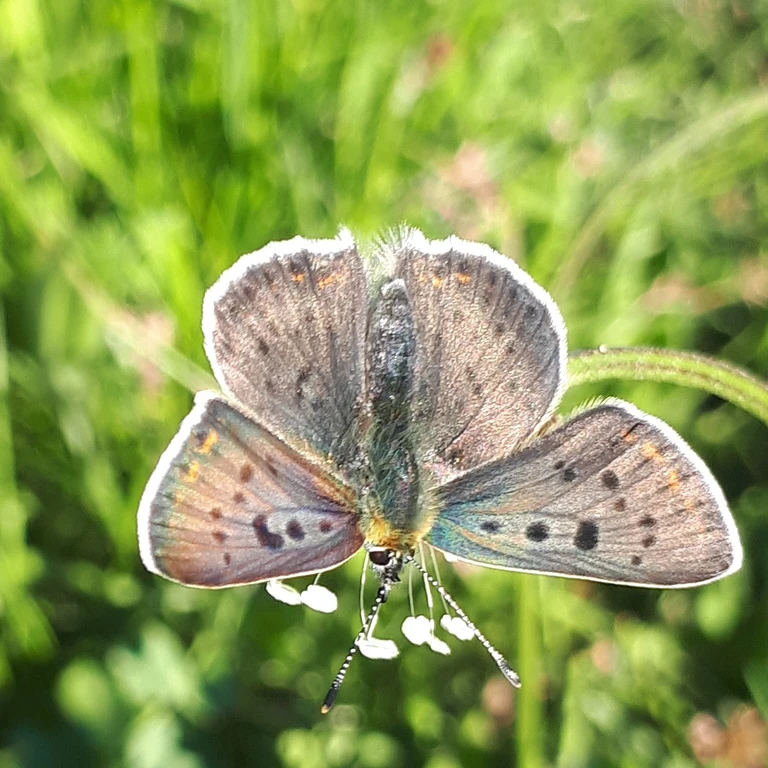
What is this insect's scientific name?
Lycaena tityrus (also Loweia tityrus)
